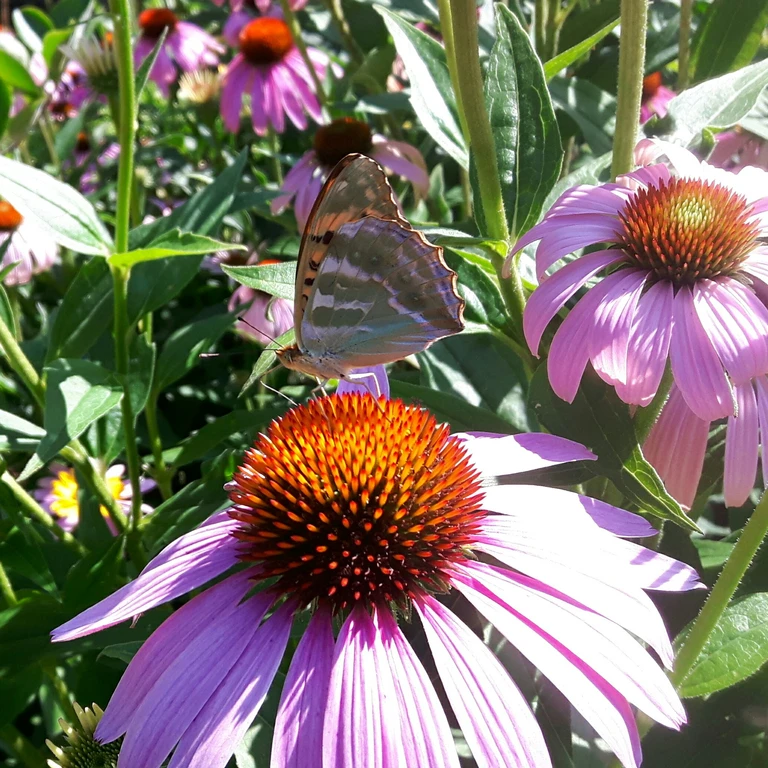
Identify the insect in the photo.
Argynnis paphia
